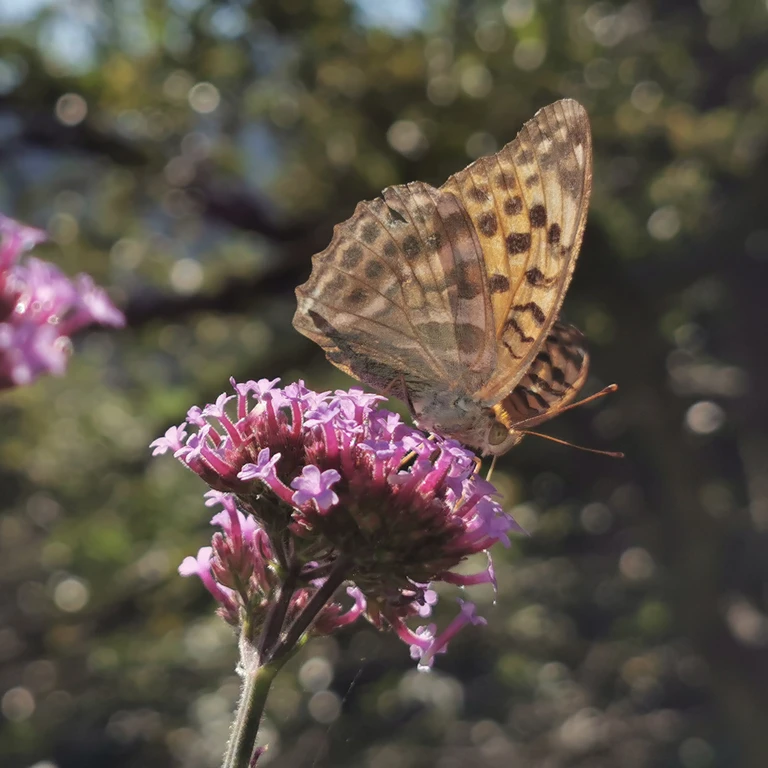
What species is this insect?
Argynnis paphia
